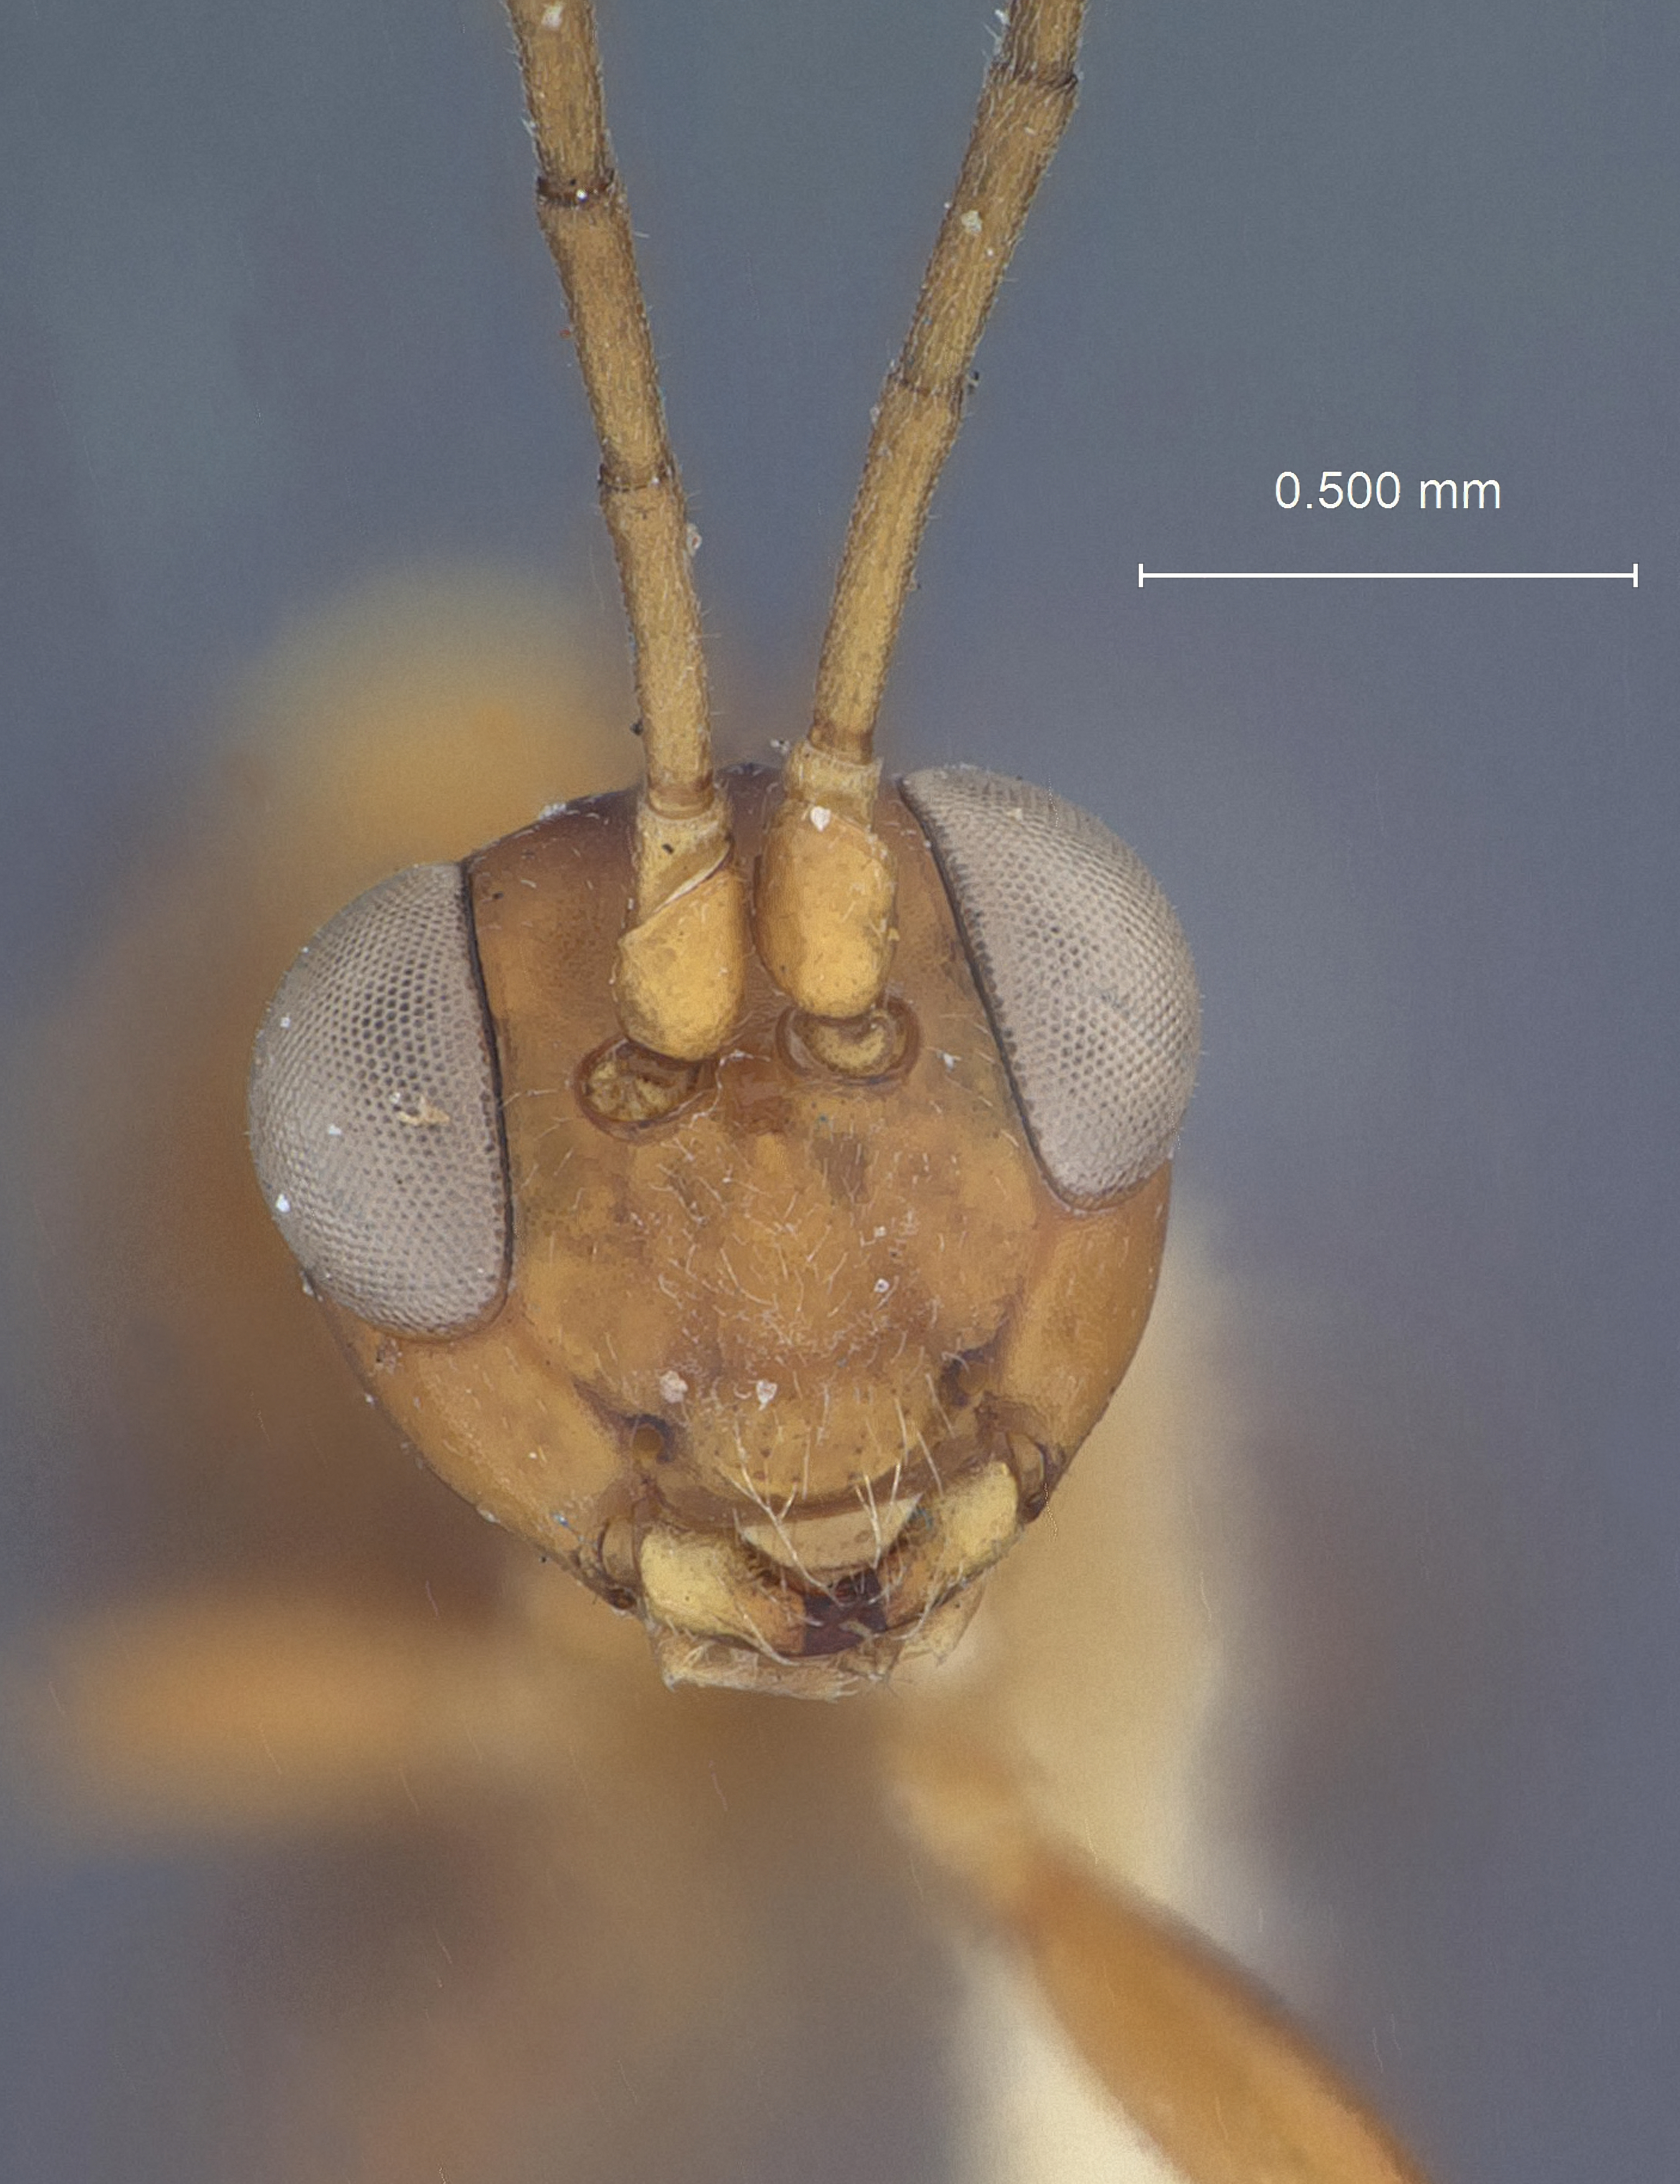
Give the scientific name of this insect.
Pezomachus longistylus
